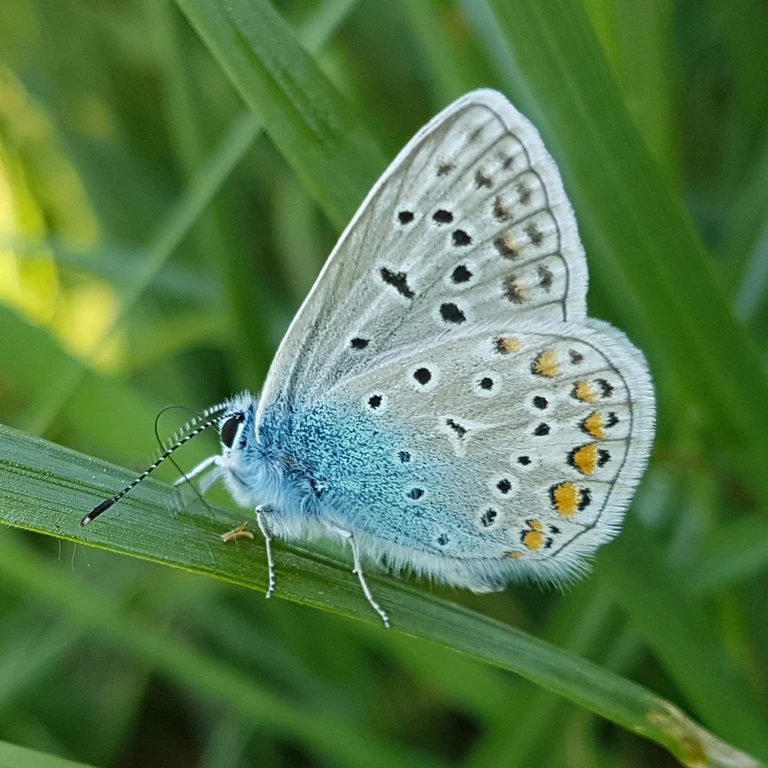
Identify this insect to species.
Polyommatus icarus
